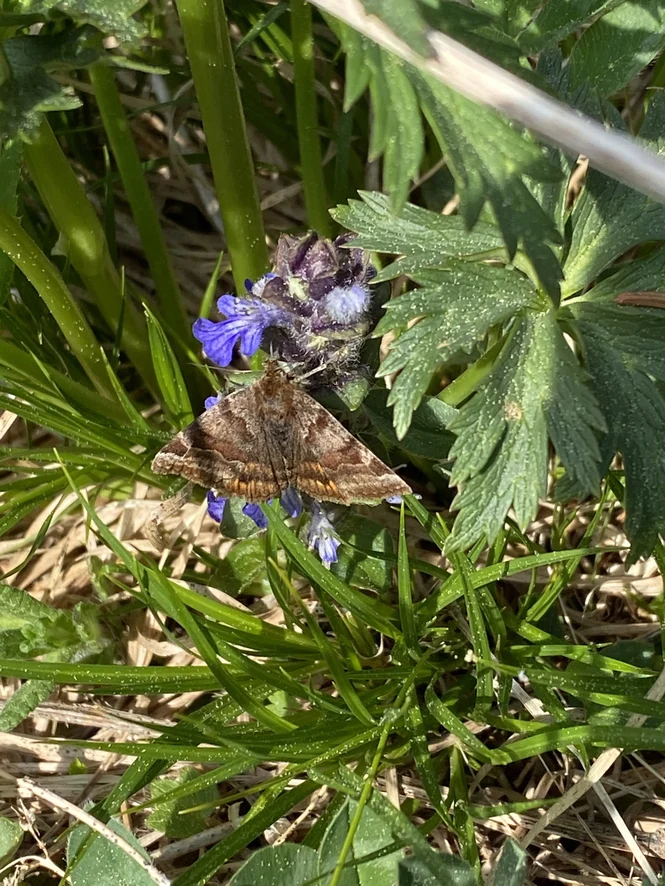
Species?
Euclidia glyphica
